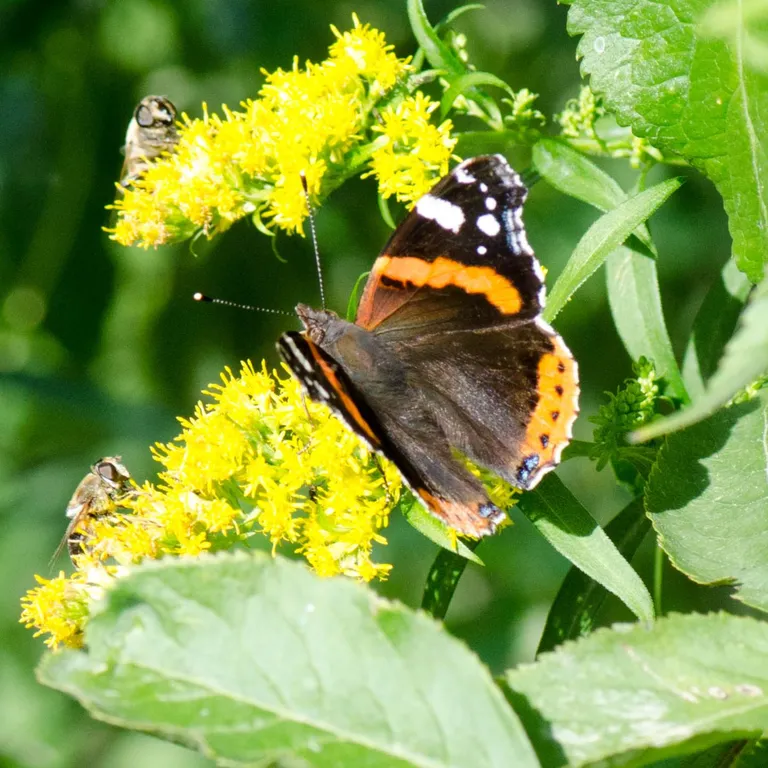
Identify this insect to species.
Vanessa atalanta
